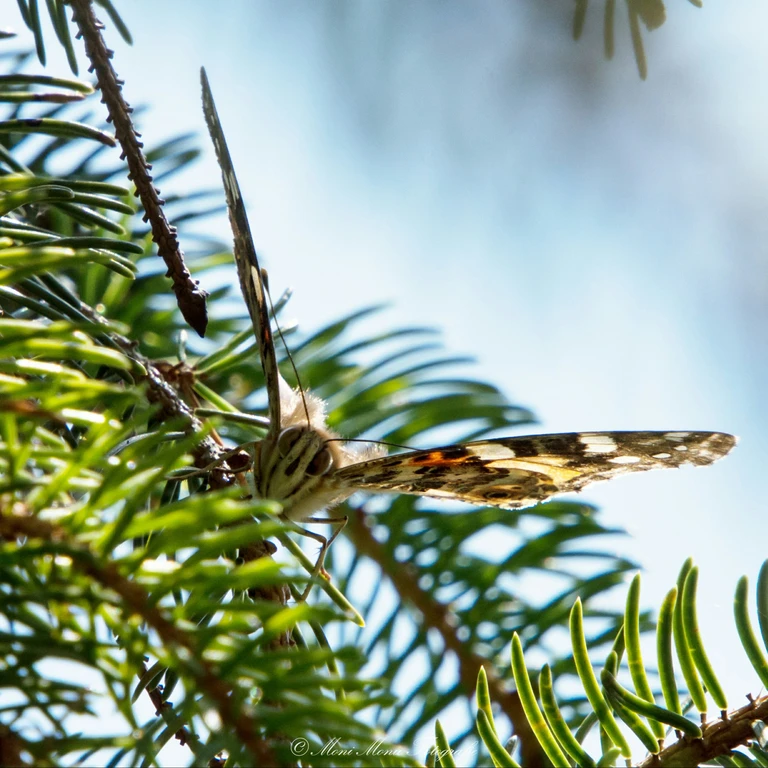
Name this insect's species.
Vanessa cardui
